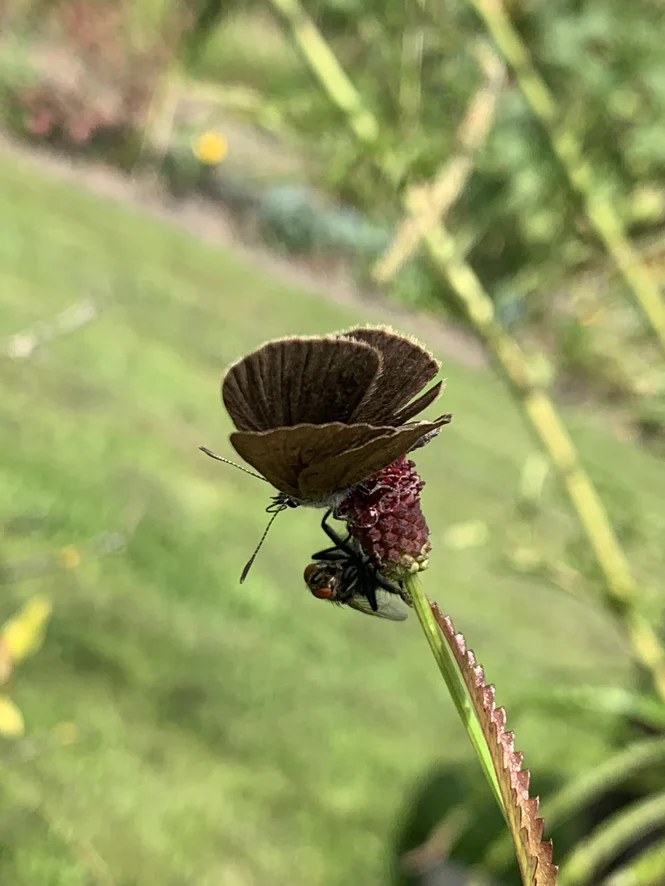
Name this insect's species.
Phengaris nausithous (also Maculinea nausithous)
